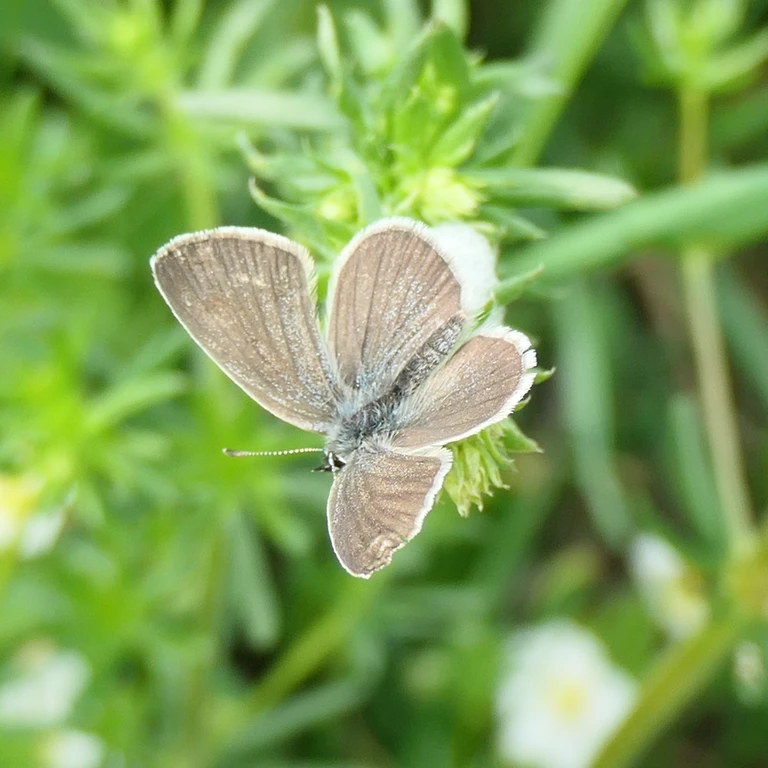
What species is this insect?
Cupido minimus
